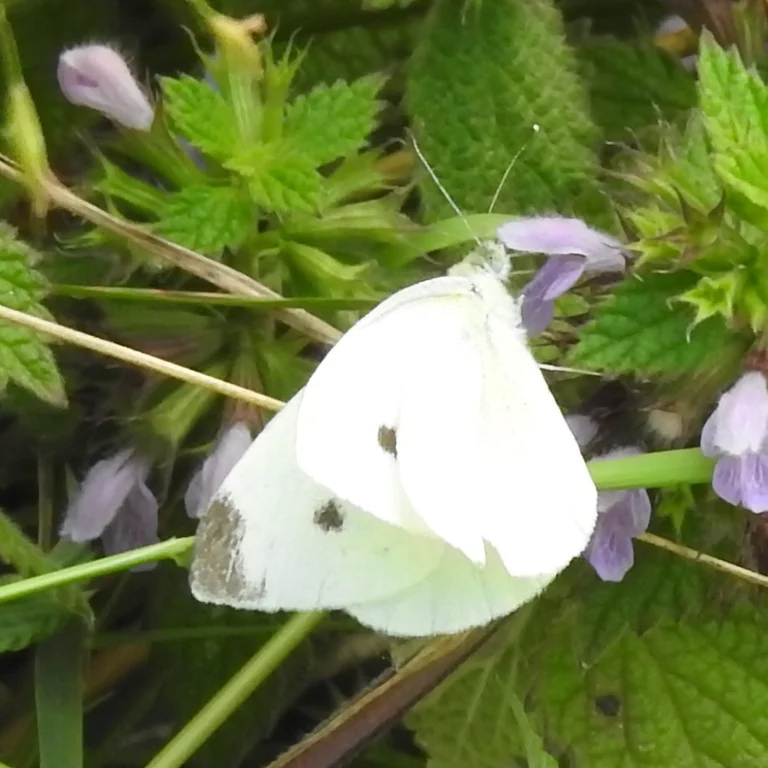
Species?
Pieris rapae
